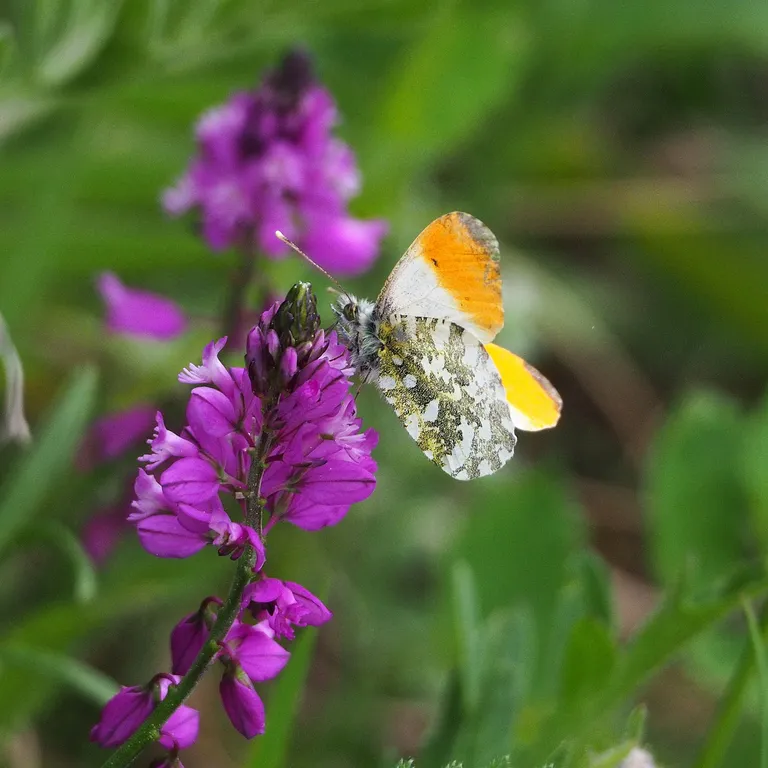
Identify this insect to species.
Anthocharis cardamines
